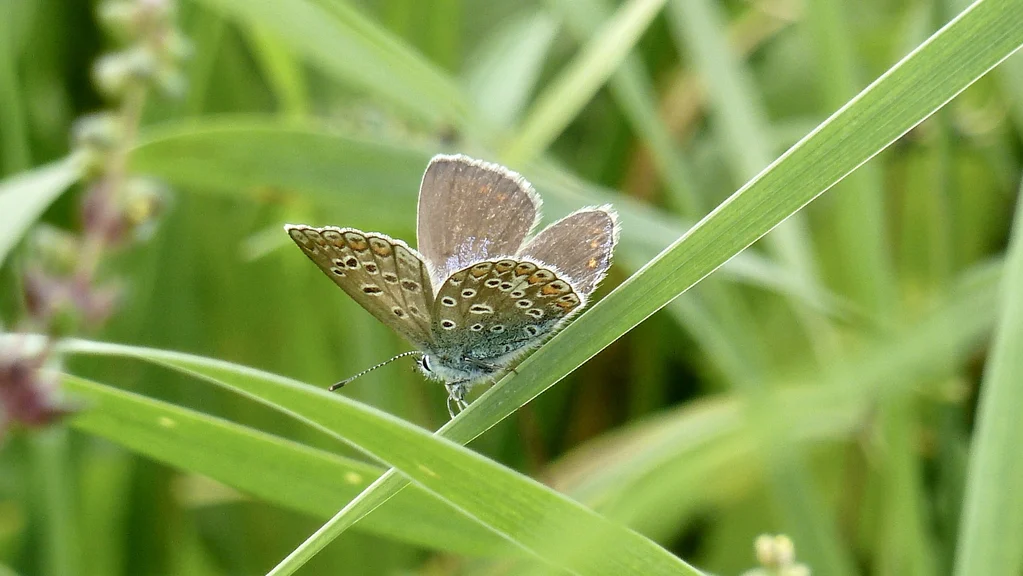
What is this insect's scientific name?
Polyommatus icarus
